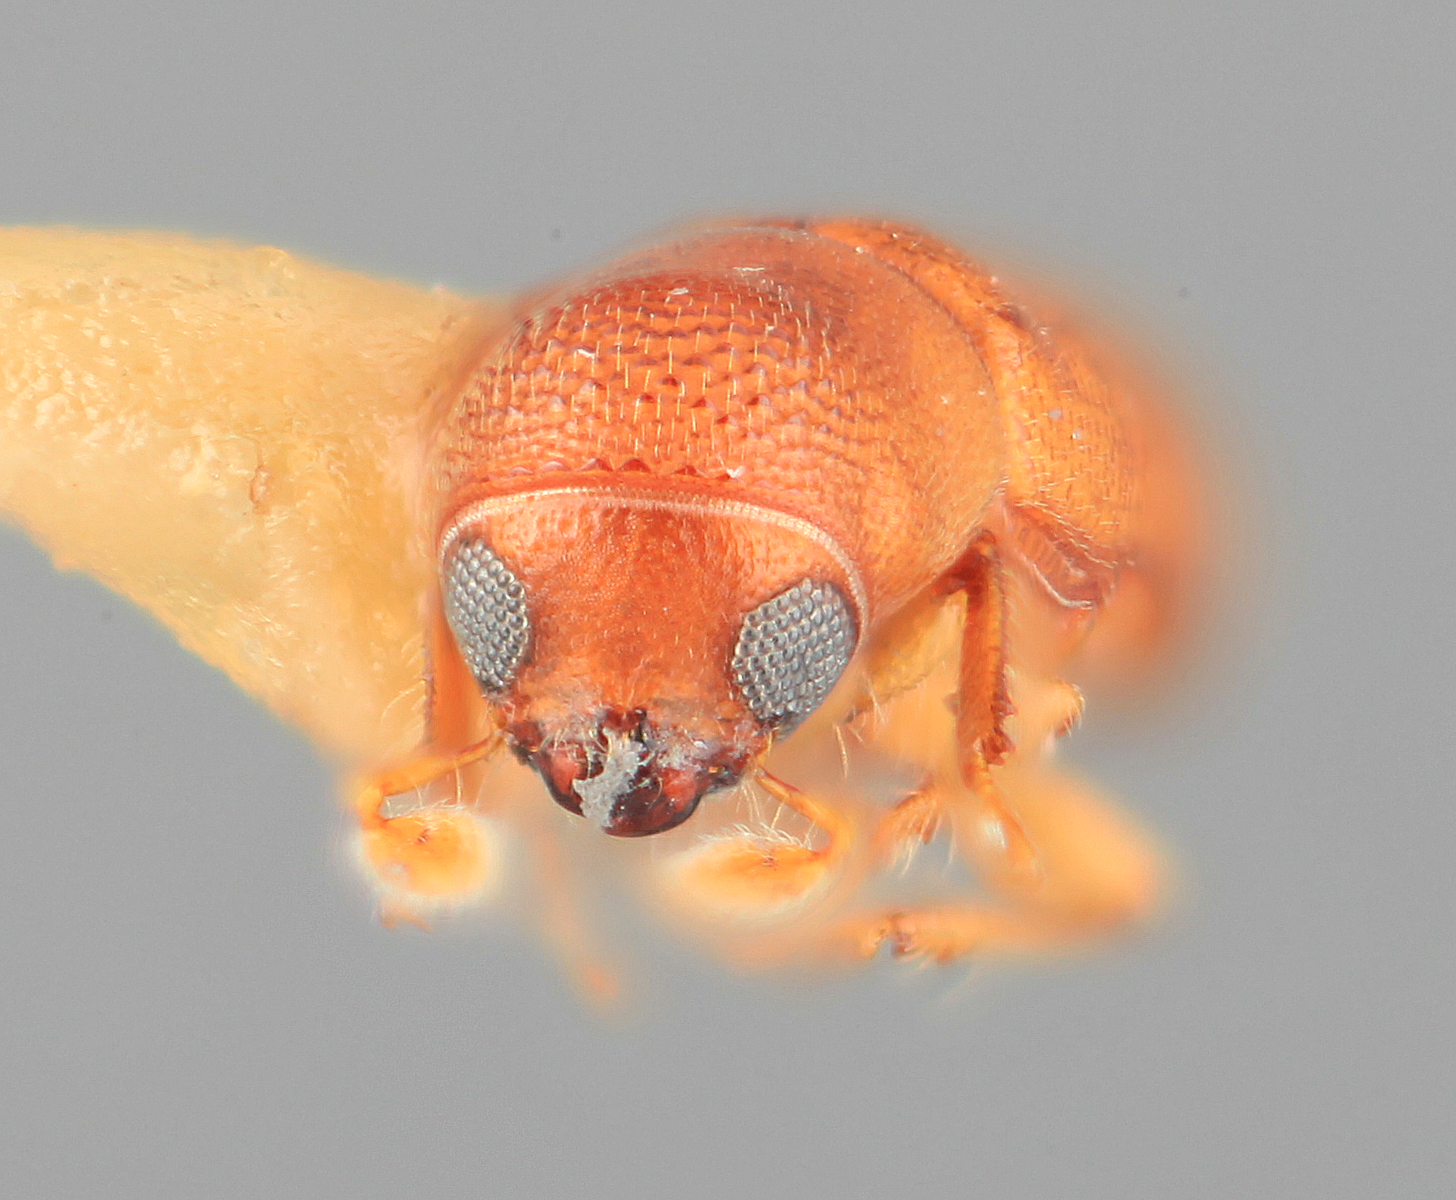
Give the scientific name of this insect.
Araptus laudatus
